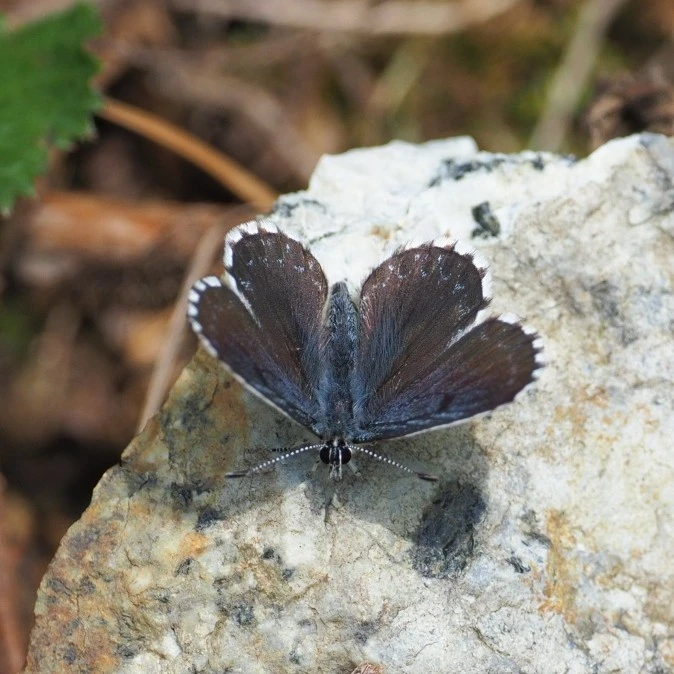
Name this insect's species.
Scolitantides orion
